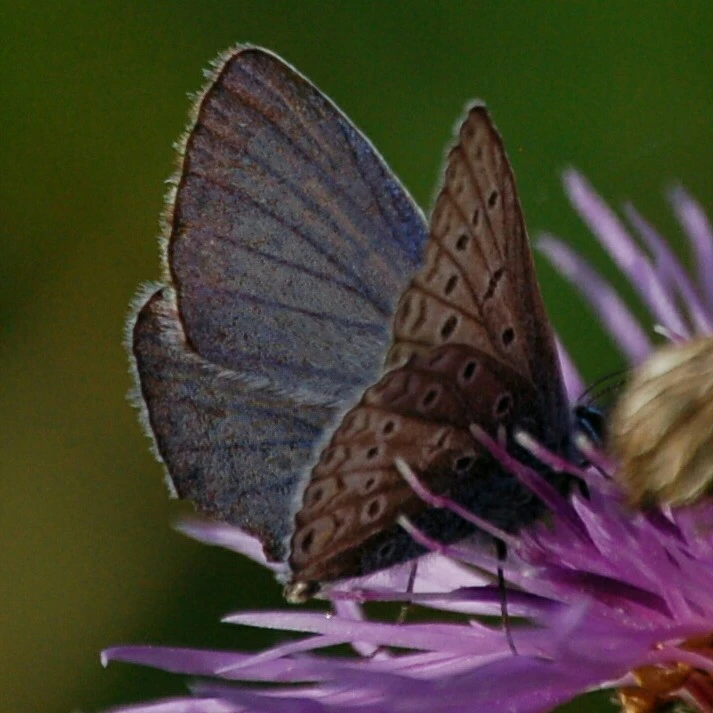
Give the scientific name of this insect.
Polyommatus icarus
